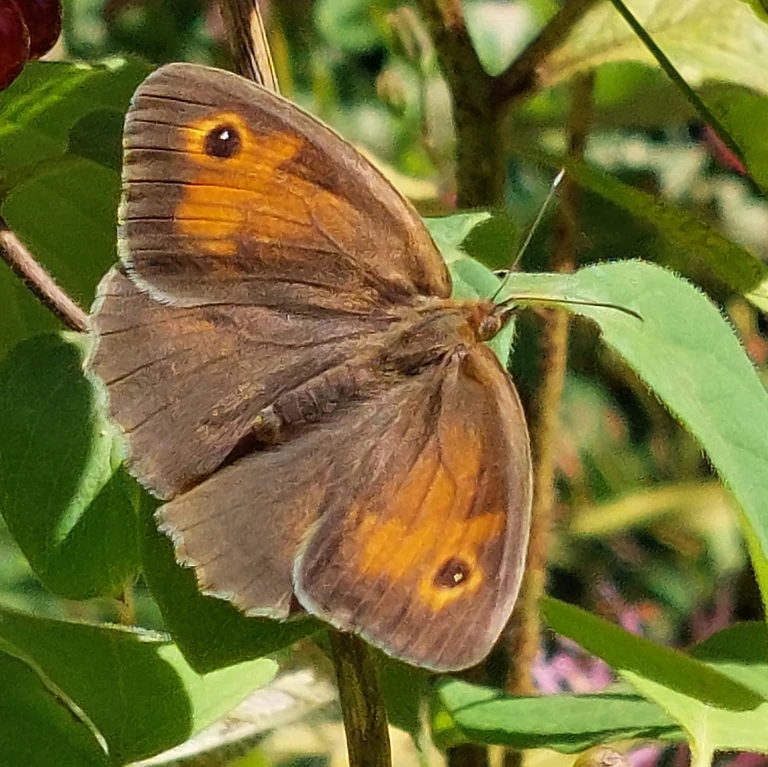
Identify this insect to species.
Maniola jurtina
